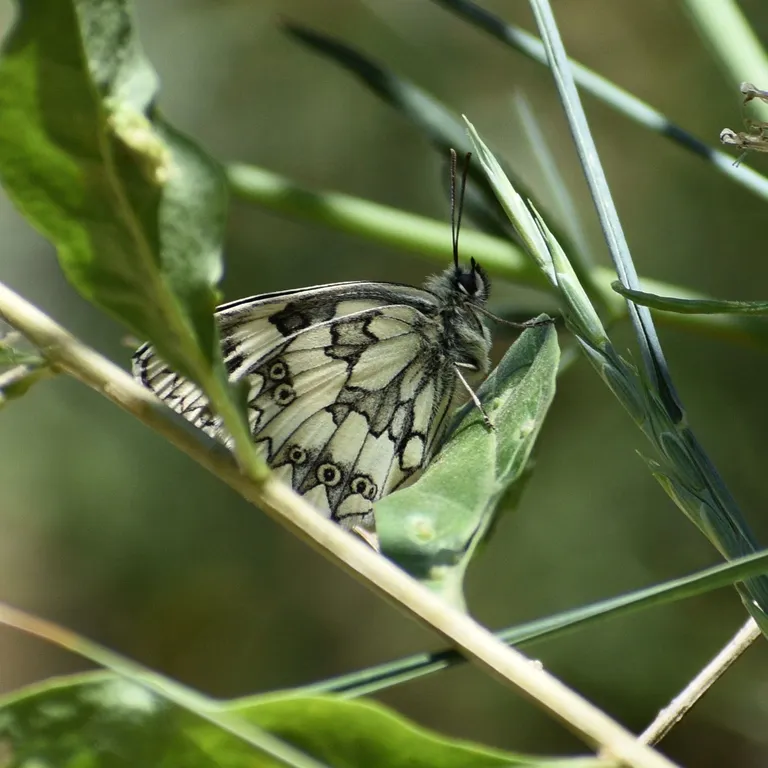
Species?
Melanargia galathea
